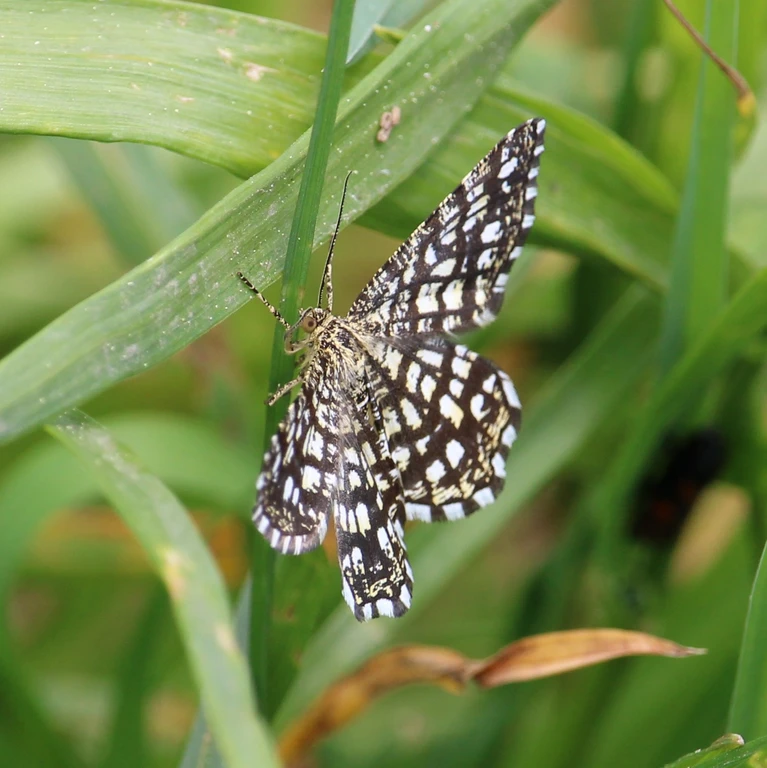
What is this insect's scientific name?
Chiasmia clathrata
